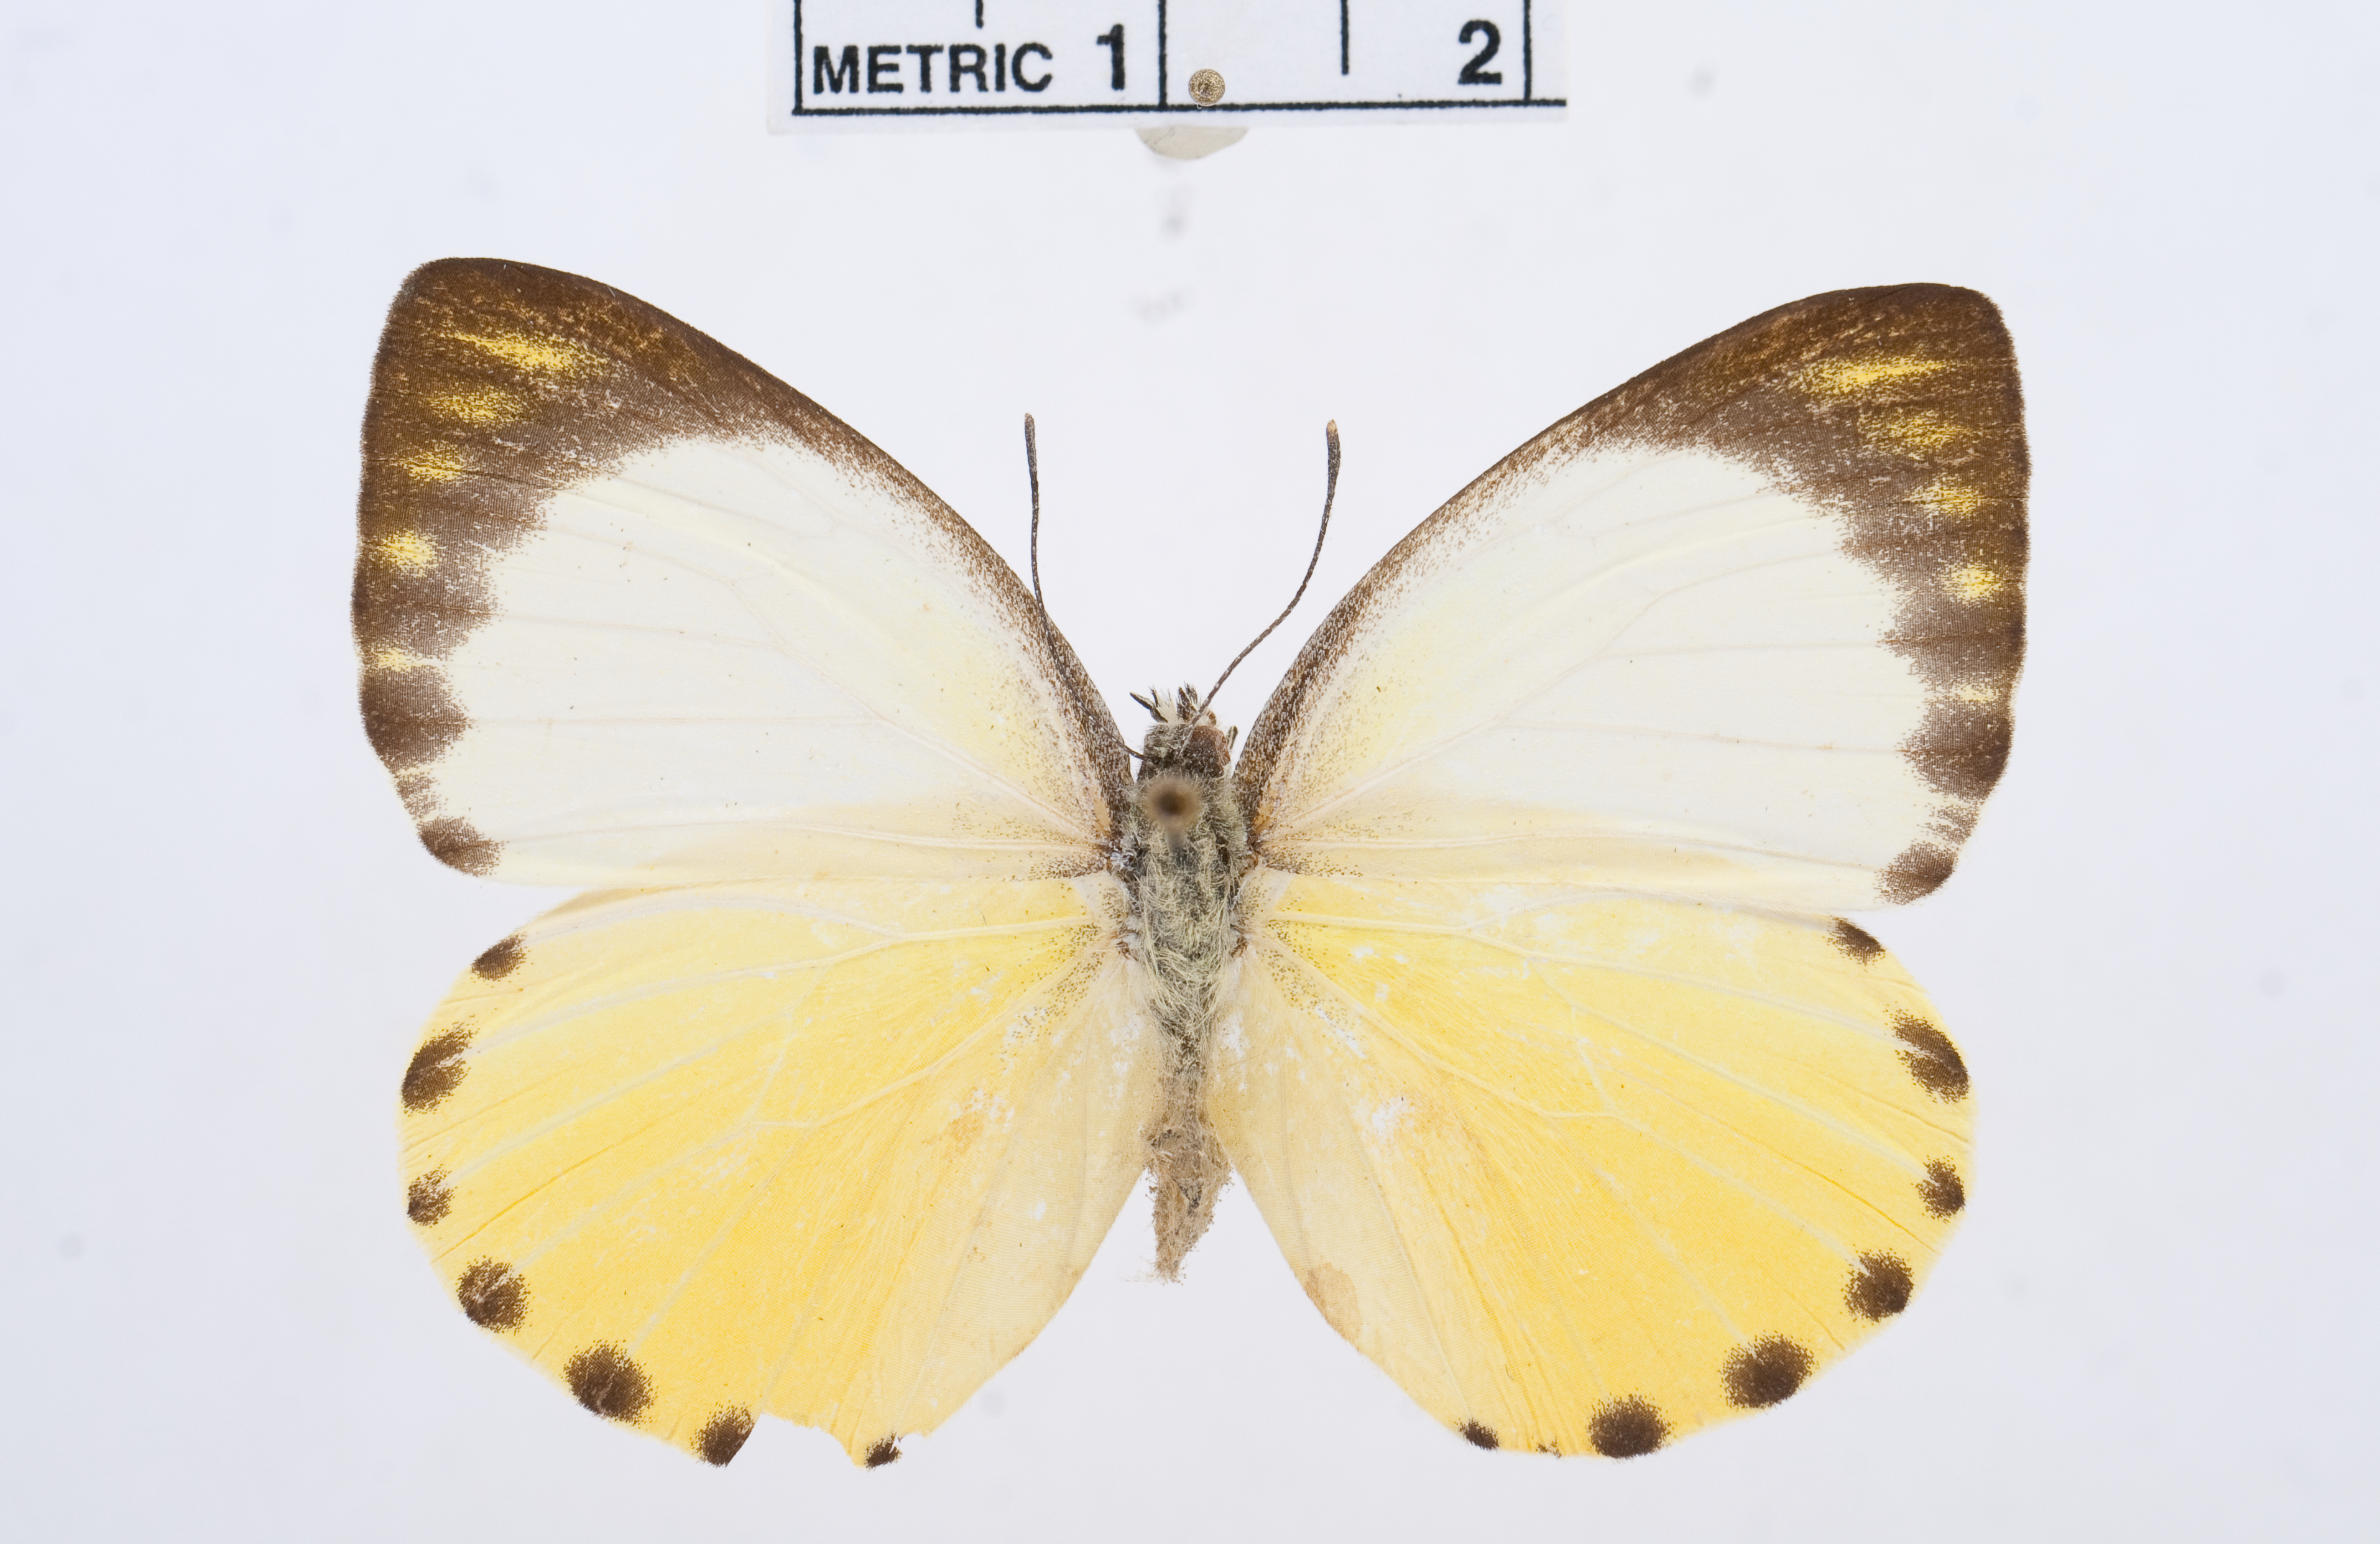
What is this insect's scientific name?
Appias lasti
